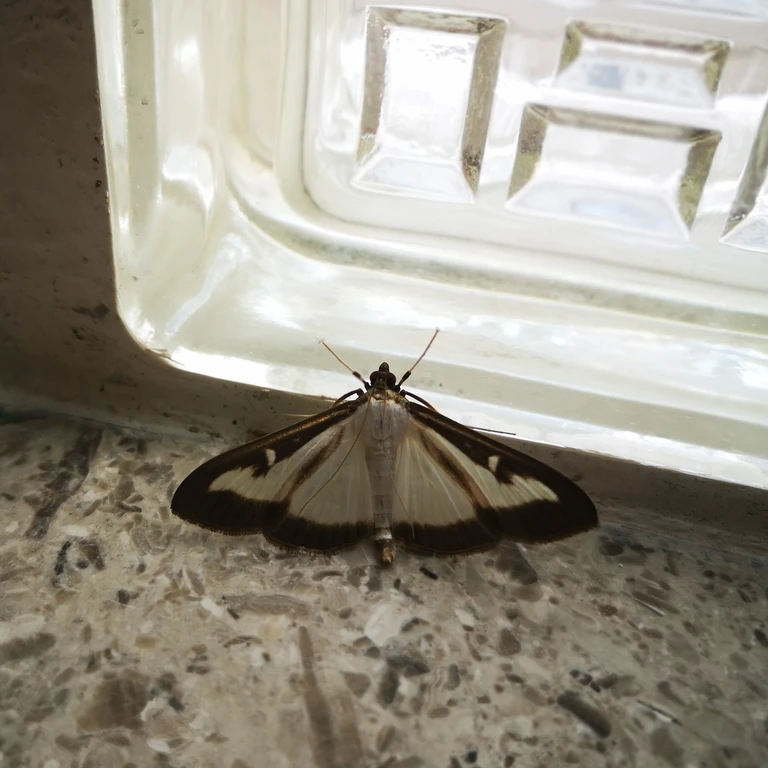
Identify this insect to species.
Cydalima perspectalis
